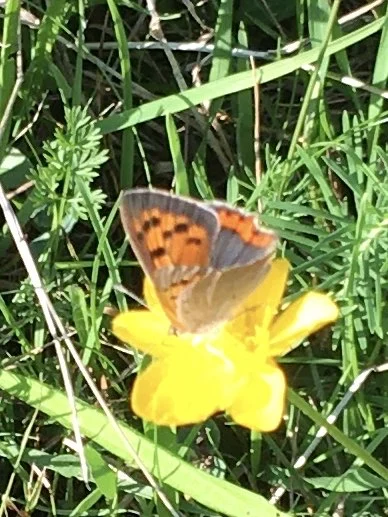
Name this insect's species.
Lycaena phlaeas
